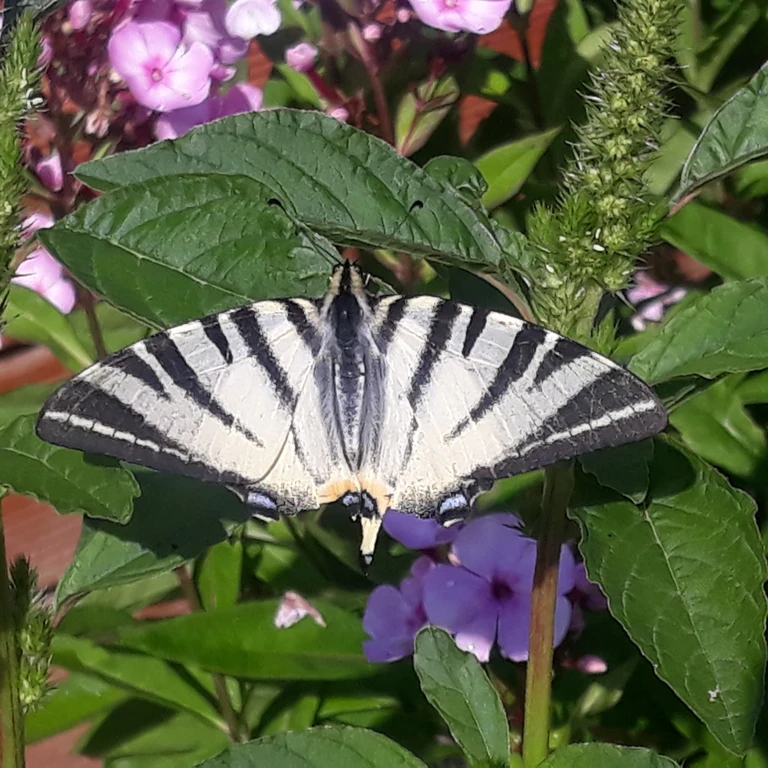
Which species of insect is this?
Iphiclides podalirius
